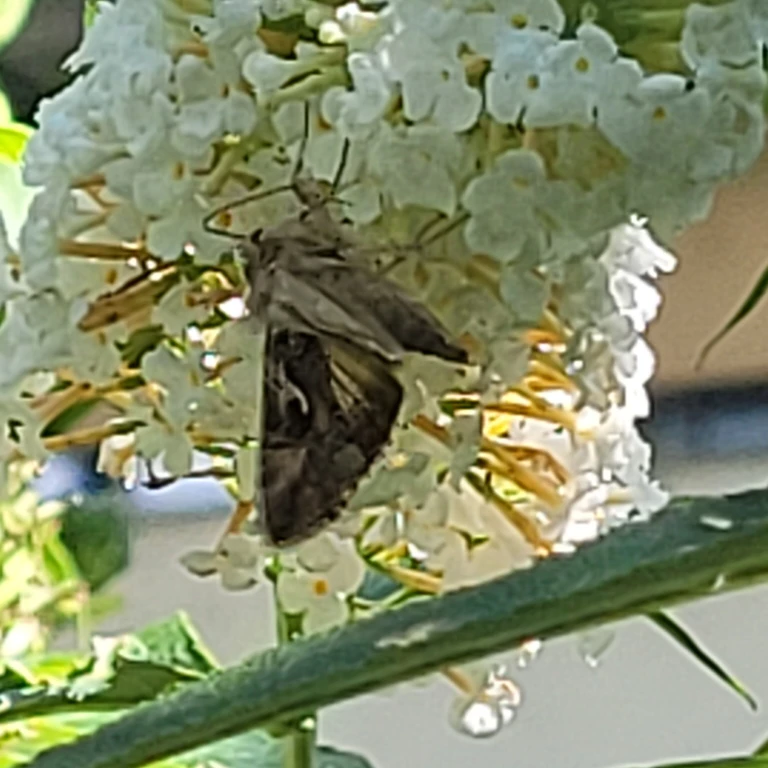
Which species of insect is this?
Autographa gamma
